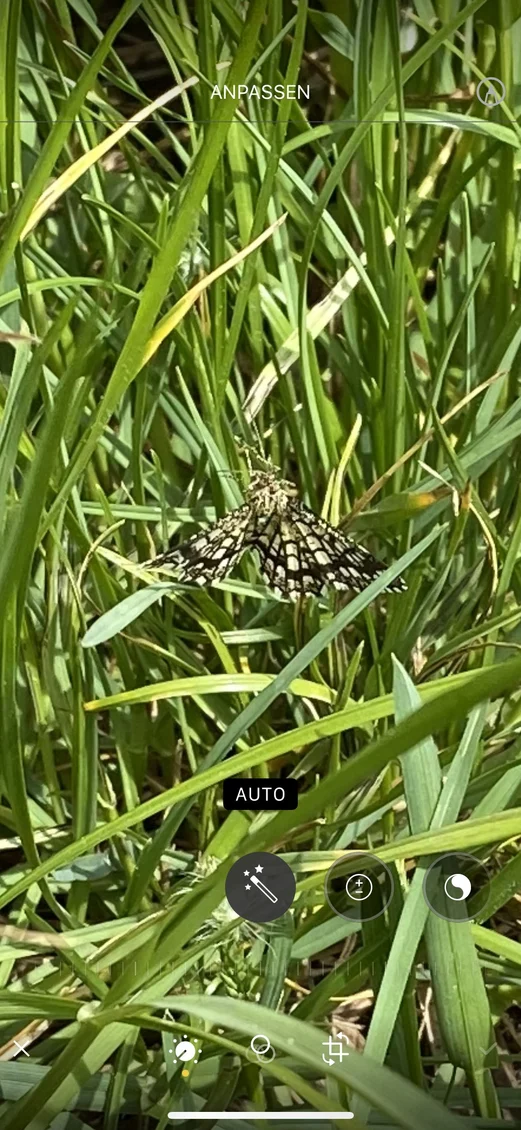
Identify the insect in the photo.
Chiasmia clathrata
